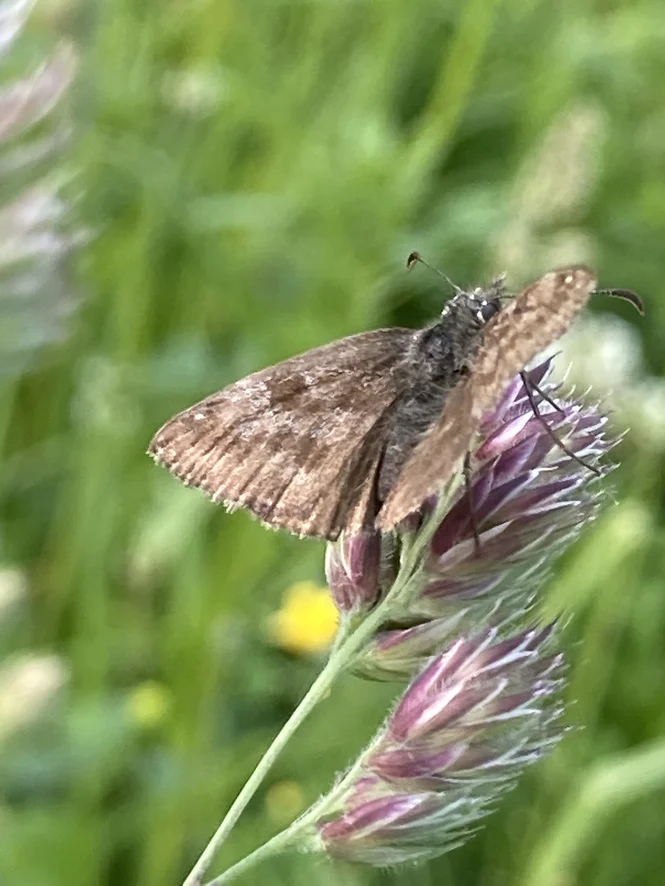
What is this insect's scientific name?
Erynnis tages
